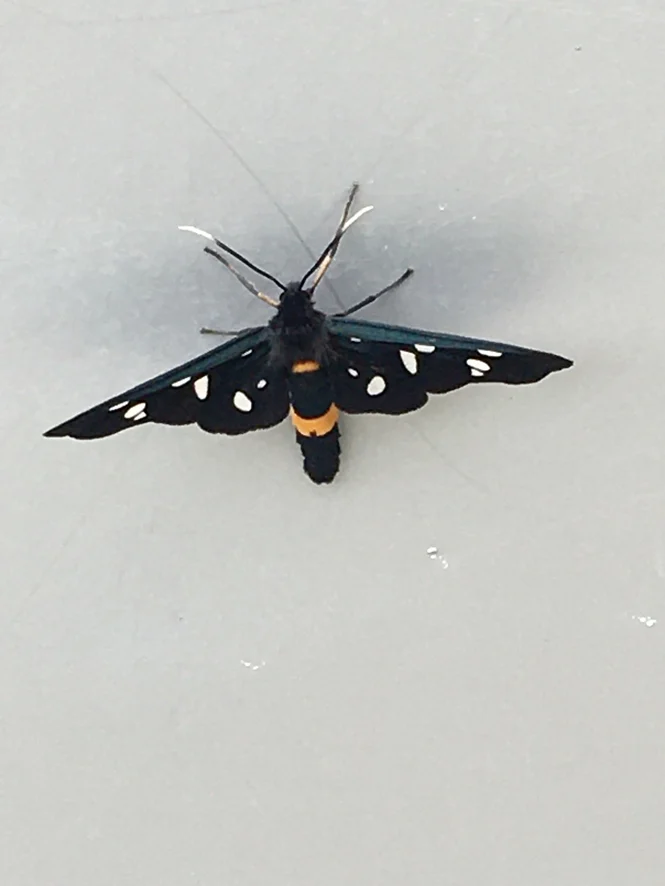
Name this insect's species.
Amata phegea
